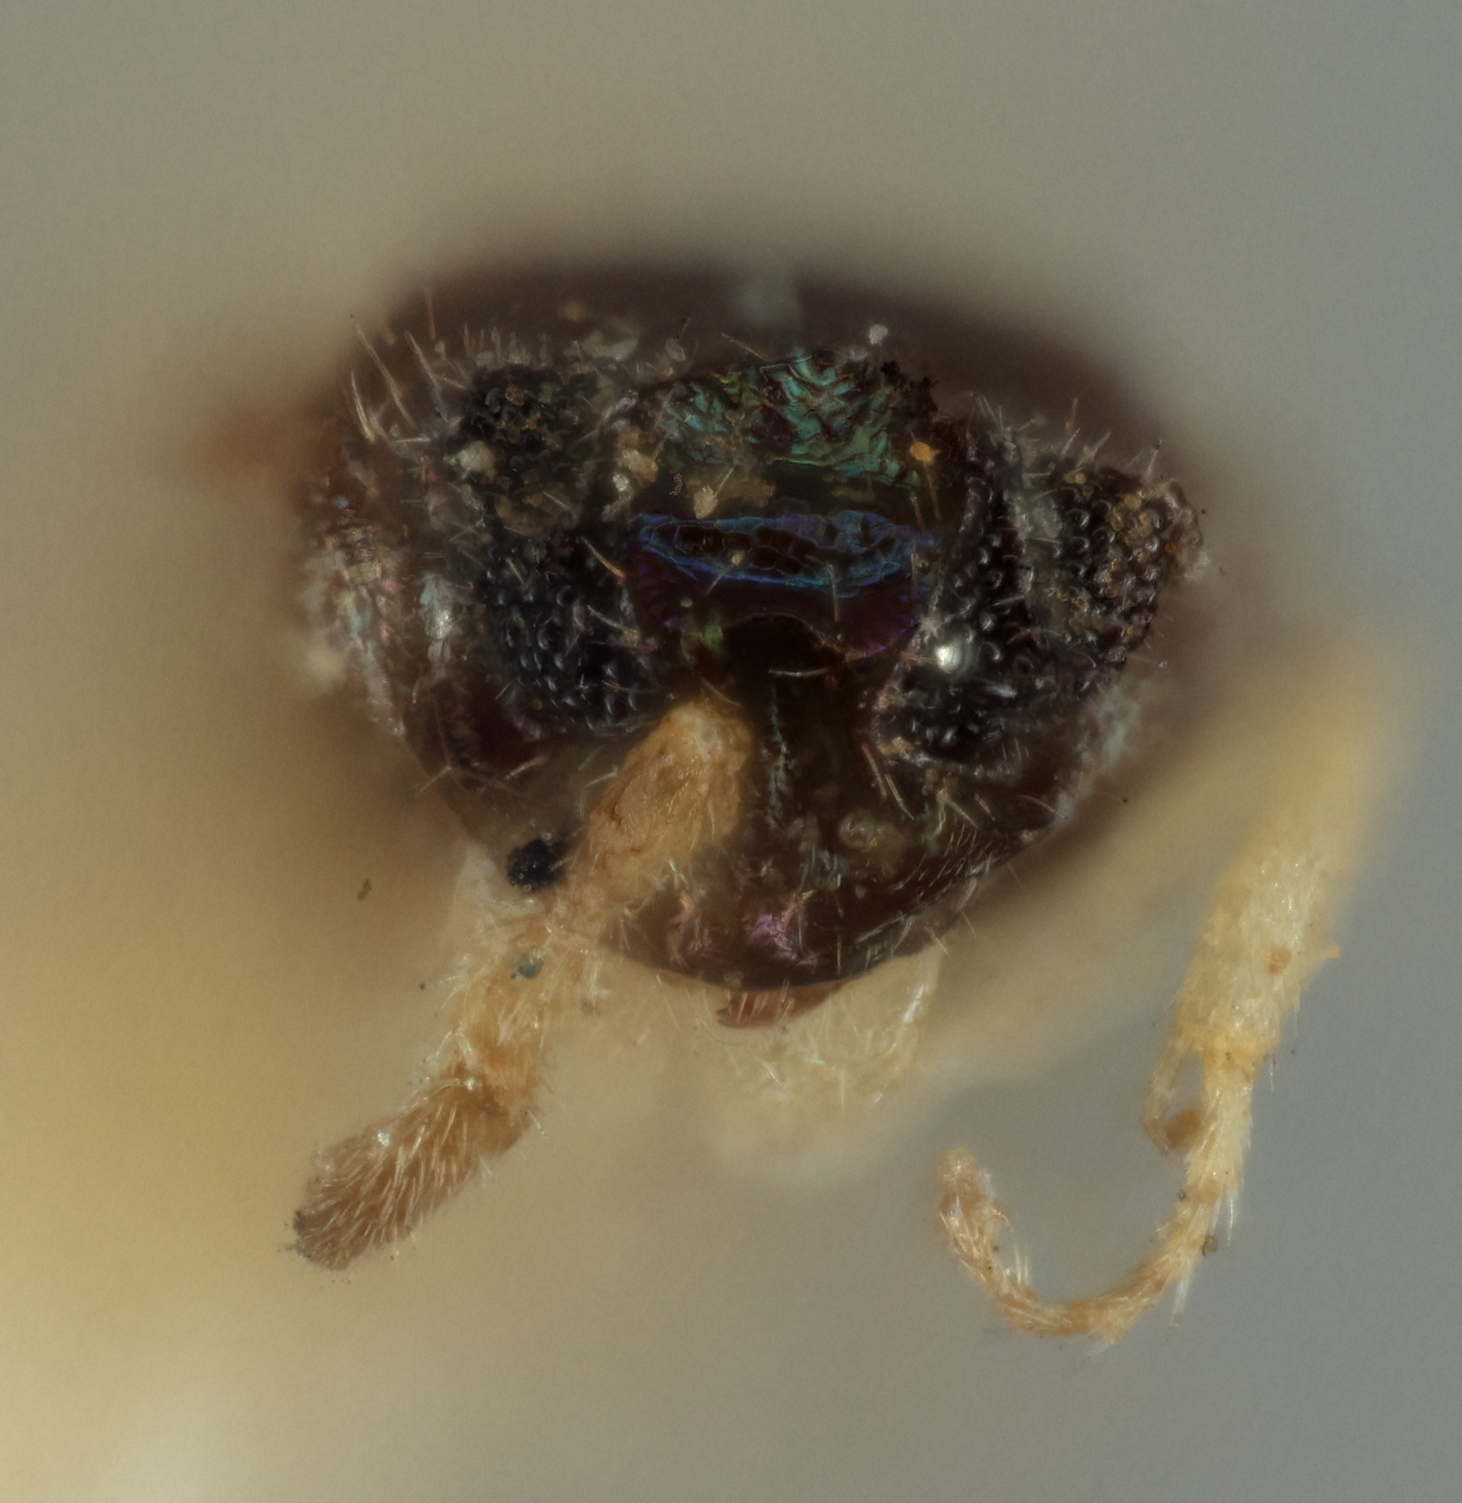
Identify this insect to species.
Encyrtus chionaspidis
